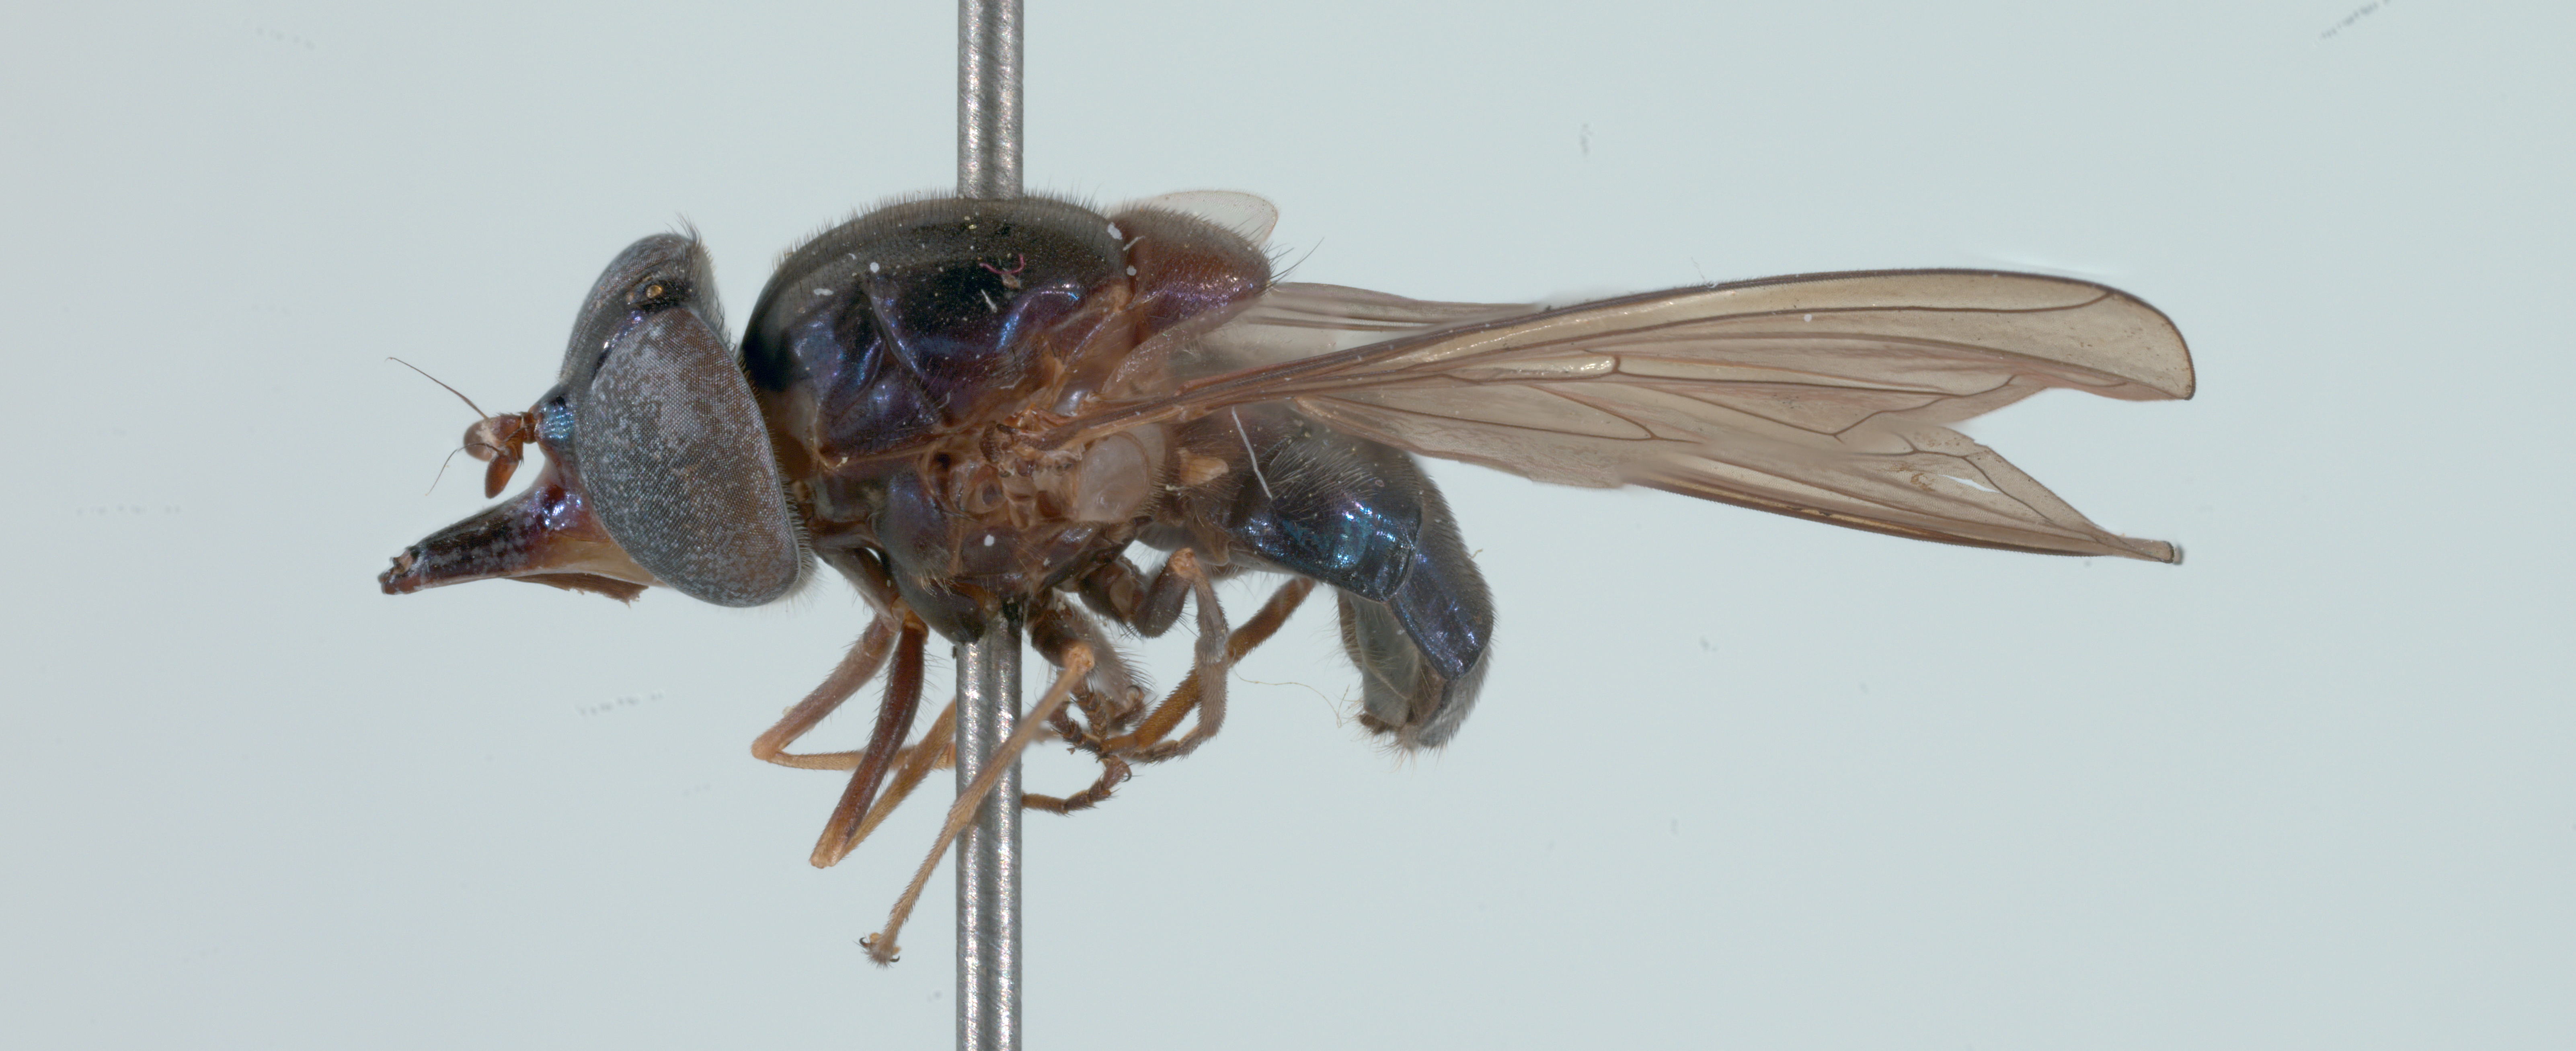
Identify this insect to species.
Rhingia cyanoprora
